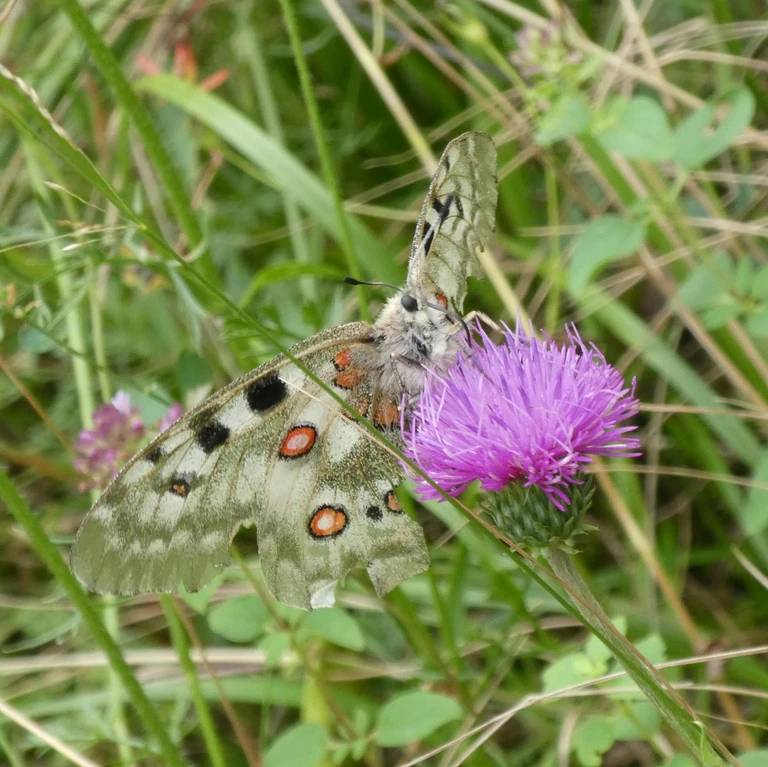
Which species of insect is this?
Parnassius apollo
